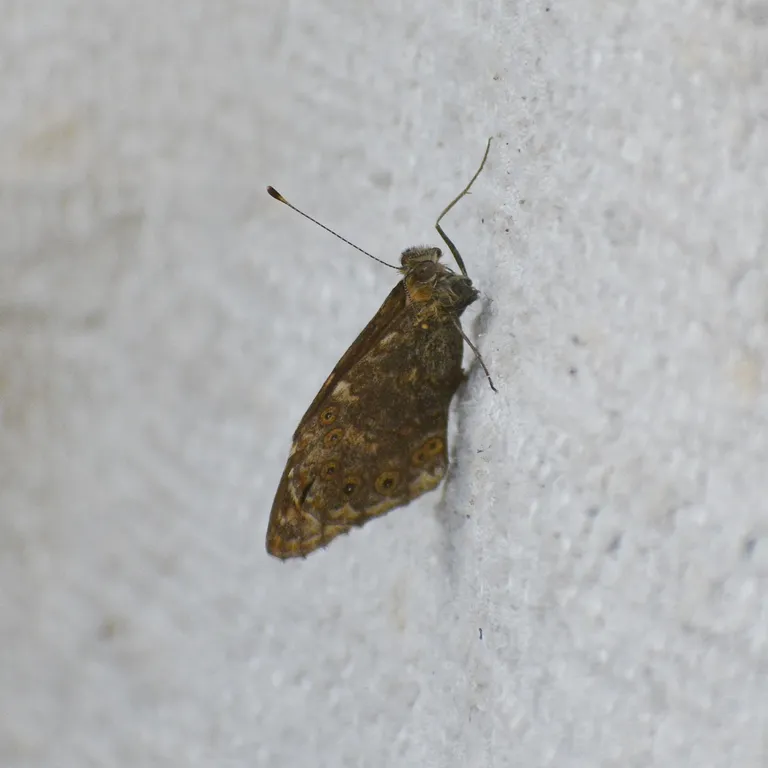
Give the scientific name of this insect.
Lasiommata megera (also Pararge megera)
